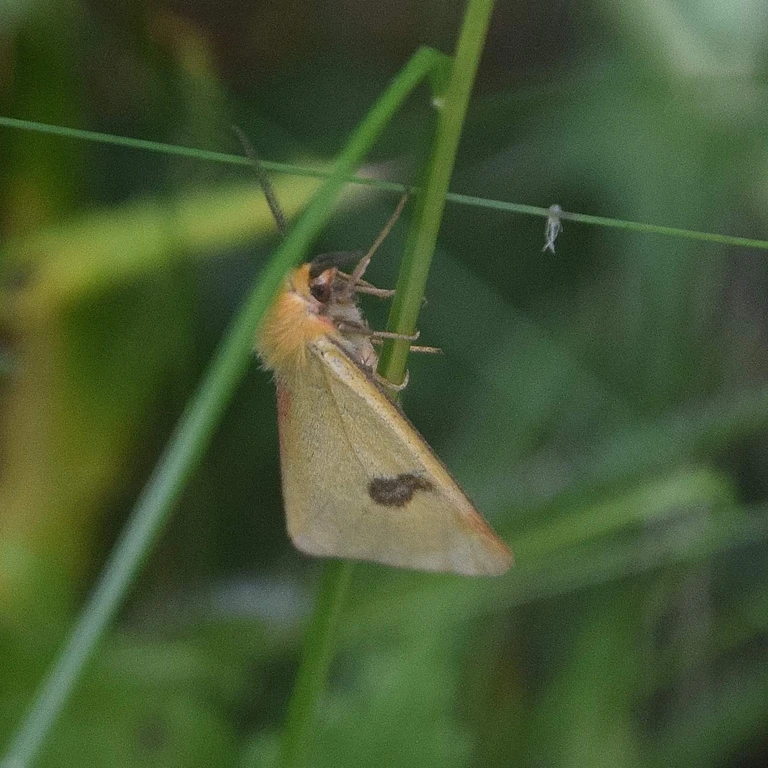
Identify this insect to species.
Diacrisia sannio
